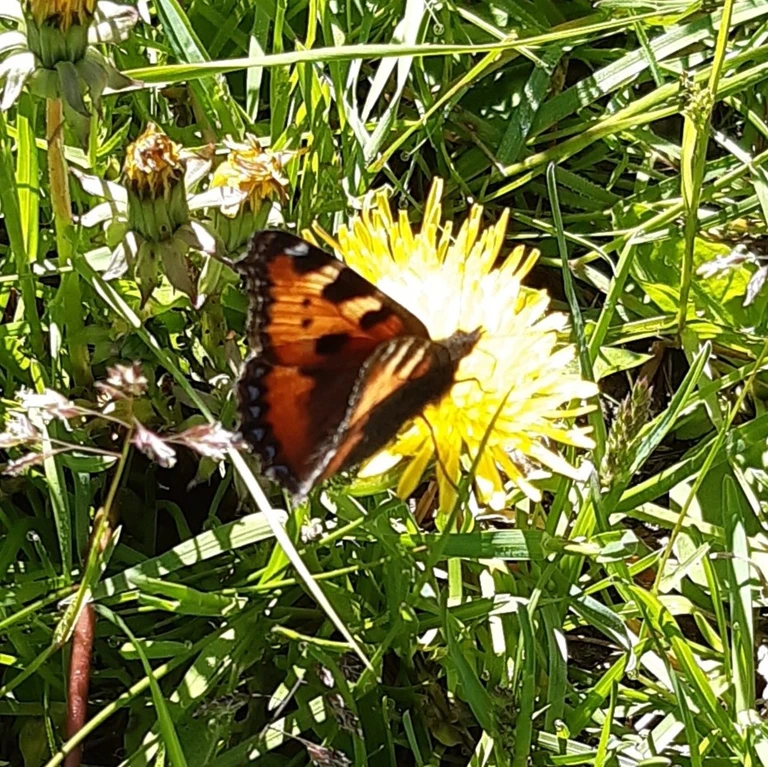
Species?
Aglais urticae
